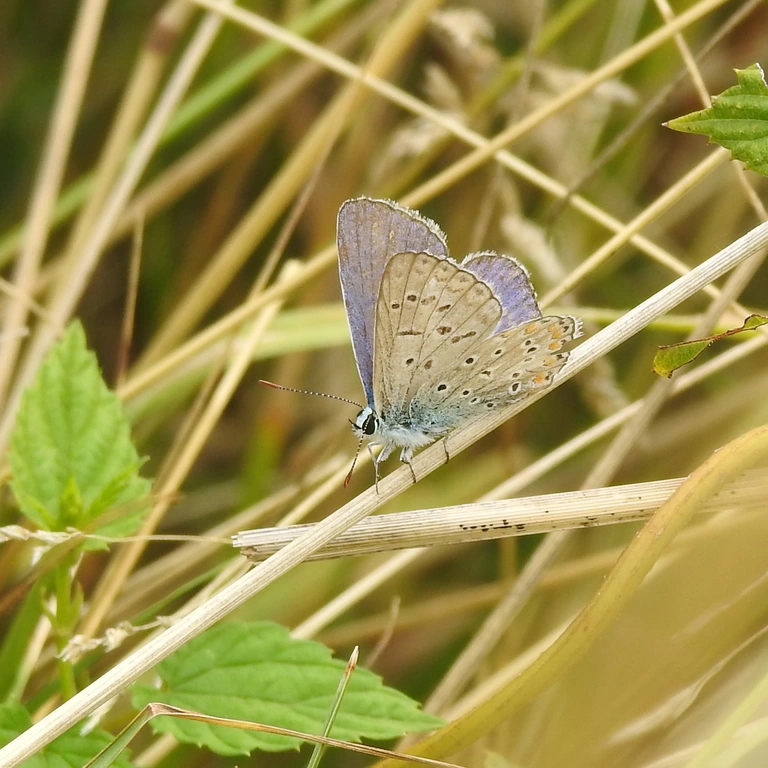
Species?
Polyommatus icarus
